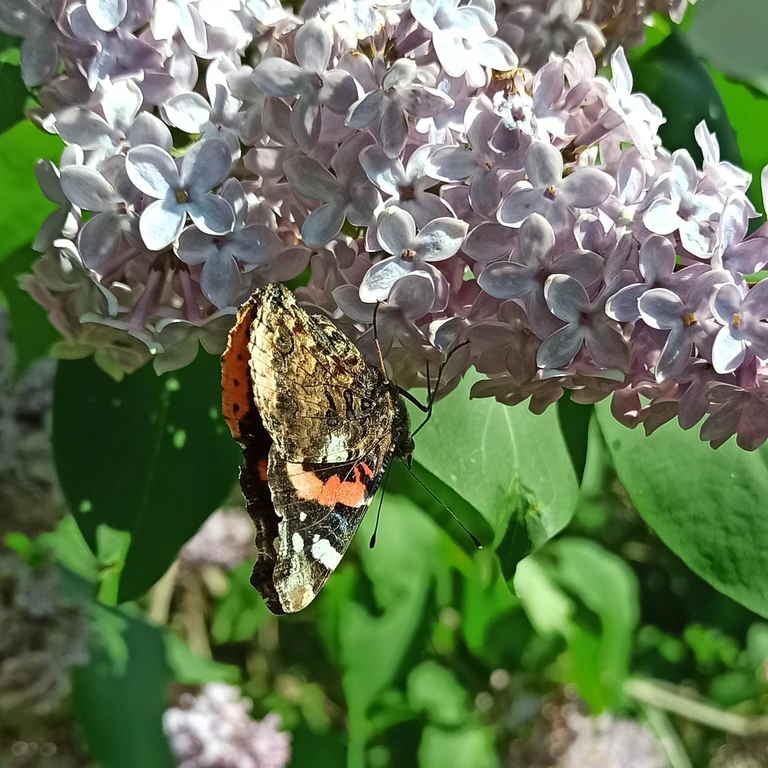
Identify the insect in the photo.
Vanessa atalanta
